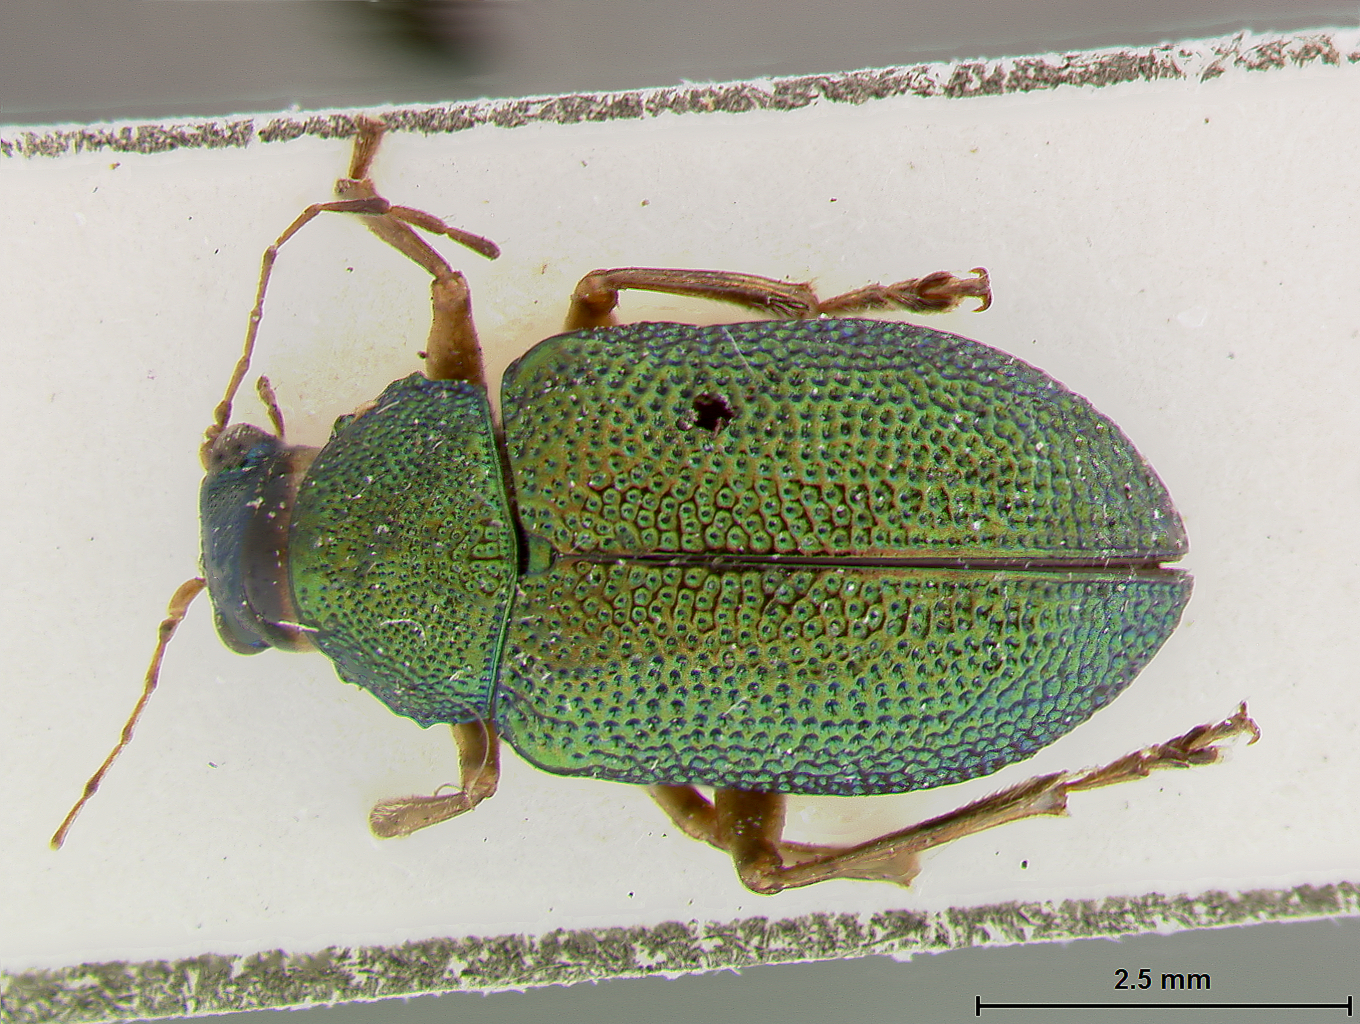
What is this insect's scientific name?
Colaspis lebasoides
